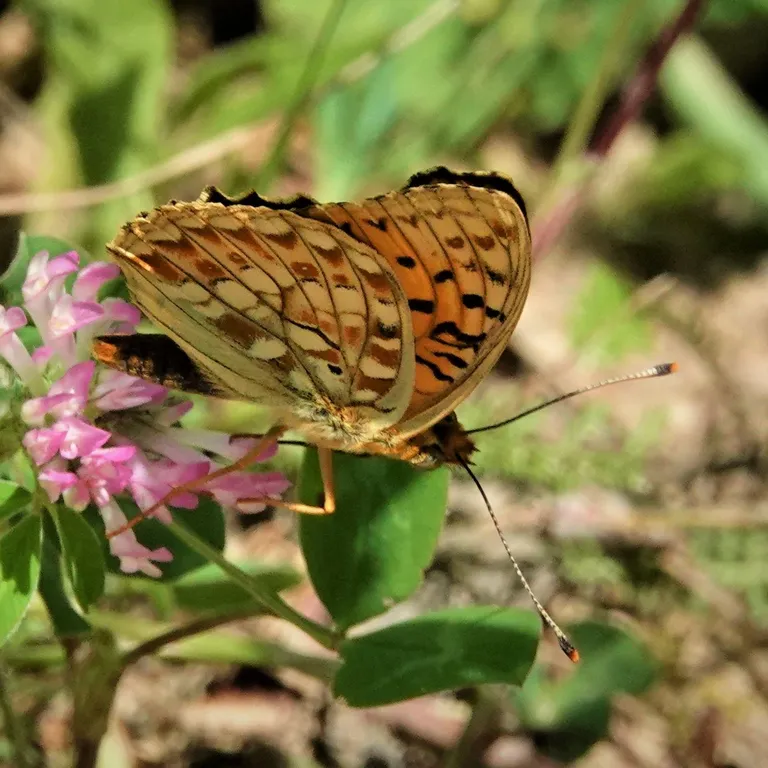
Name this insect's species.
Fabriciana niobe
